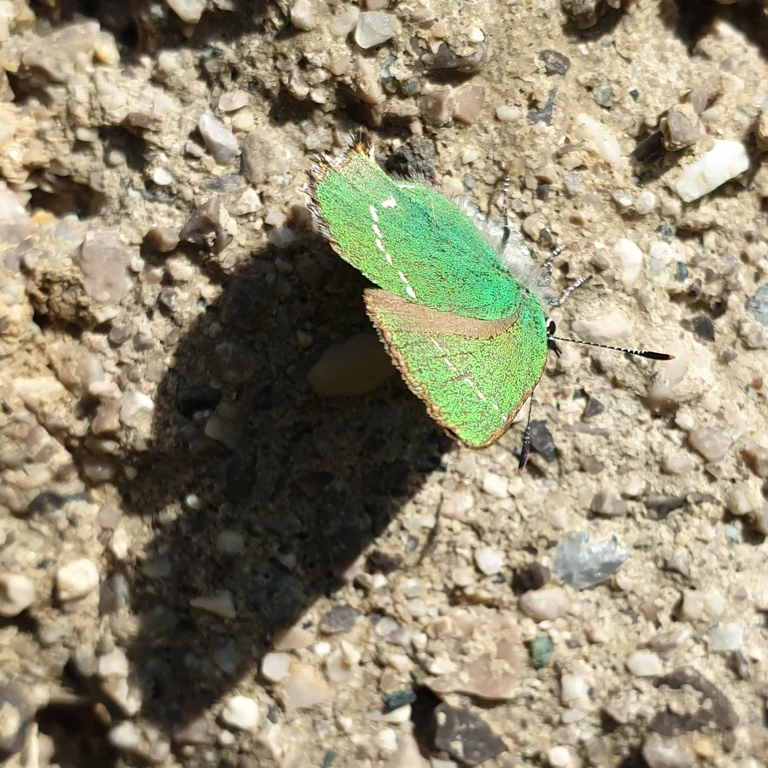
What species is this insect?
Callophrys rubi
